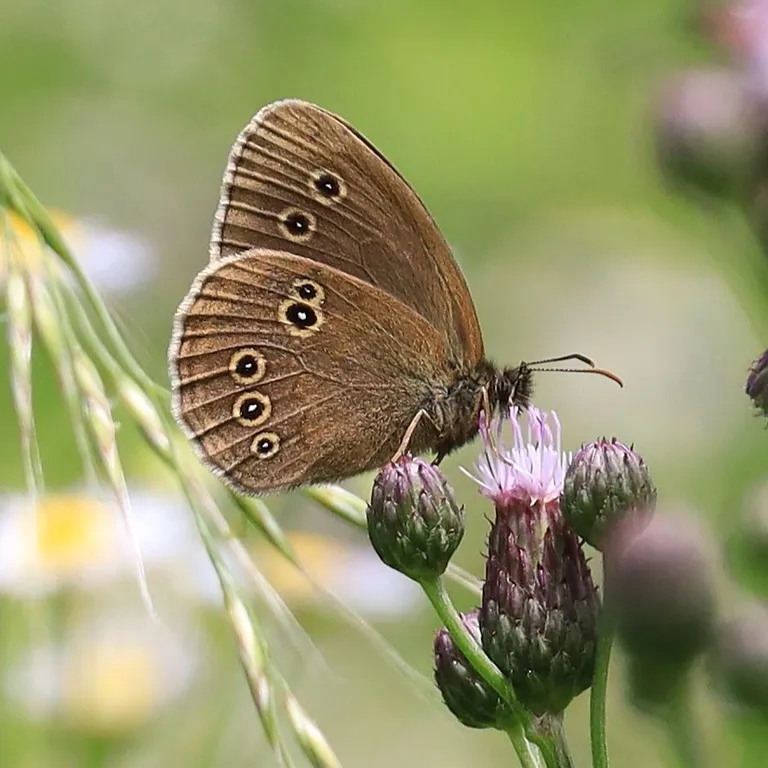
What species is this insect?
Aphantopus hyperantus
